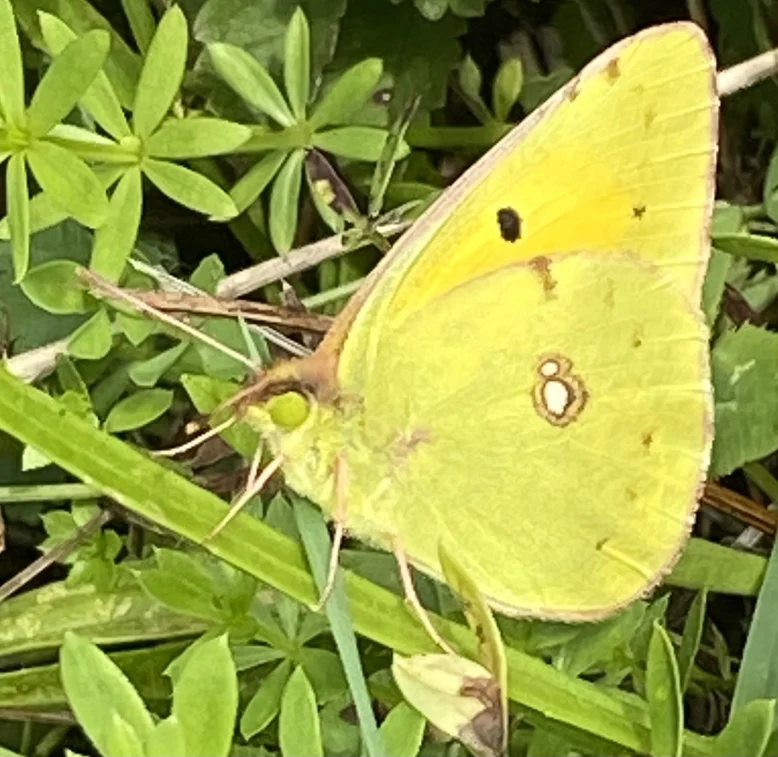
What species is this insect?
Colias croceus
